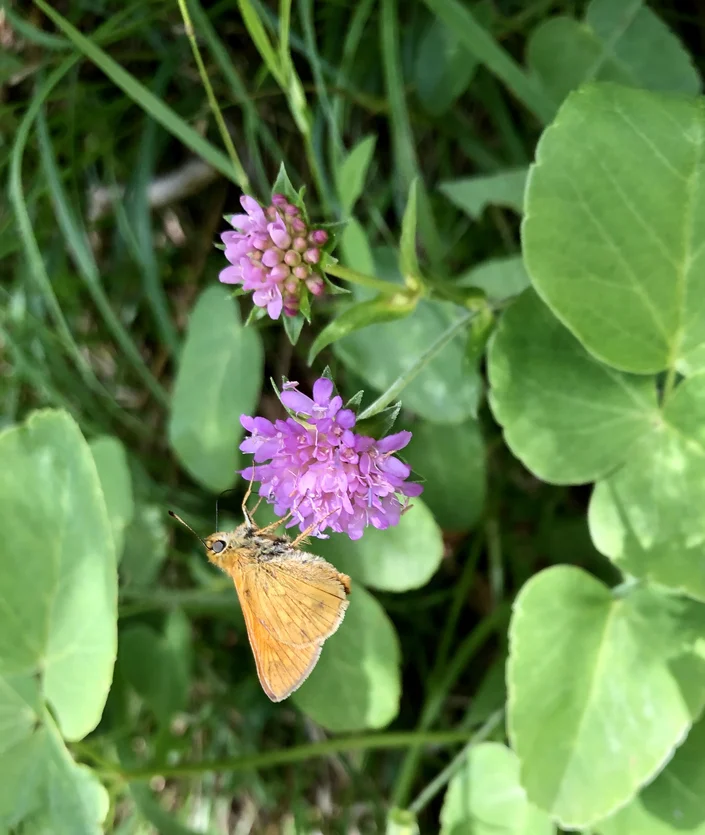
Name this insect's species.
Ochlodes sylvanus (also Ochlodes venata)
